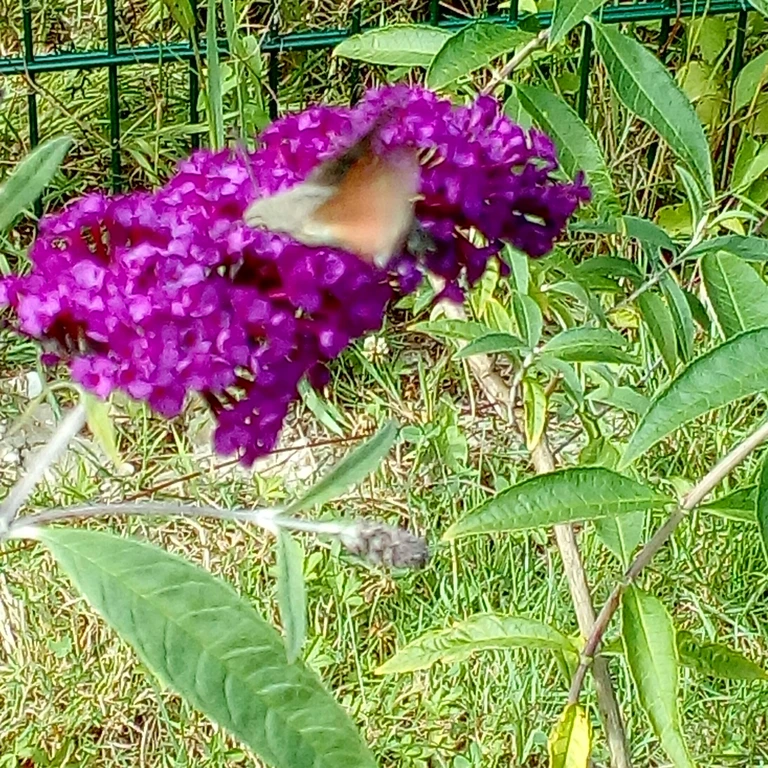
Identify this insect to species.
Macroglossum stellatarum
